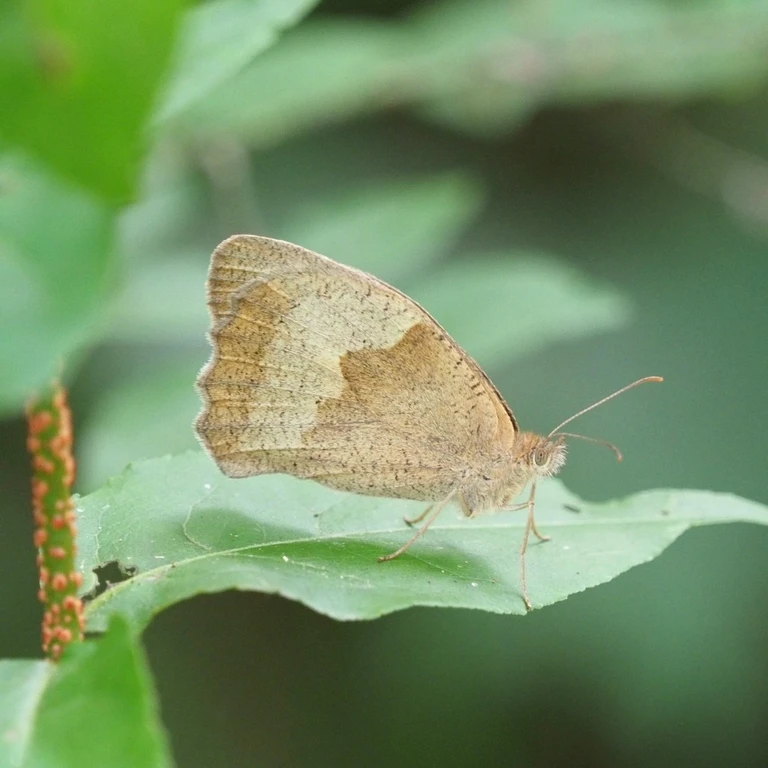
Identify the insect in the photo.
Maniola jurtina
